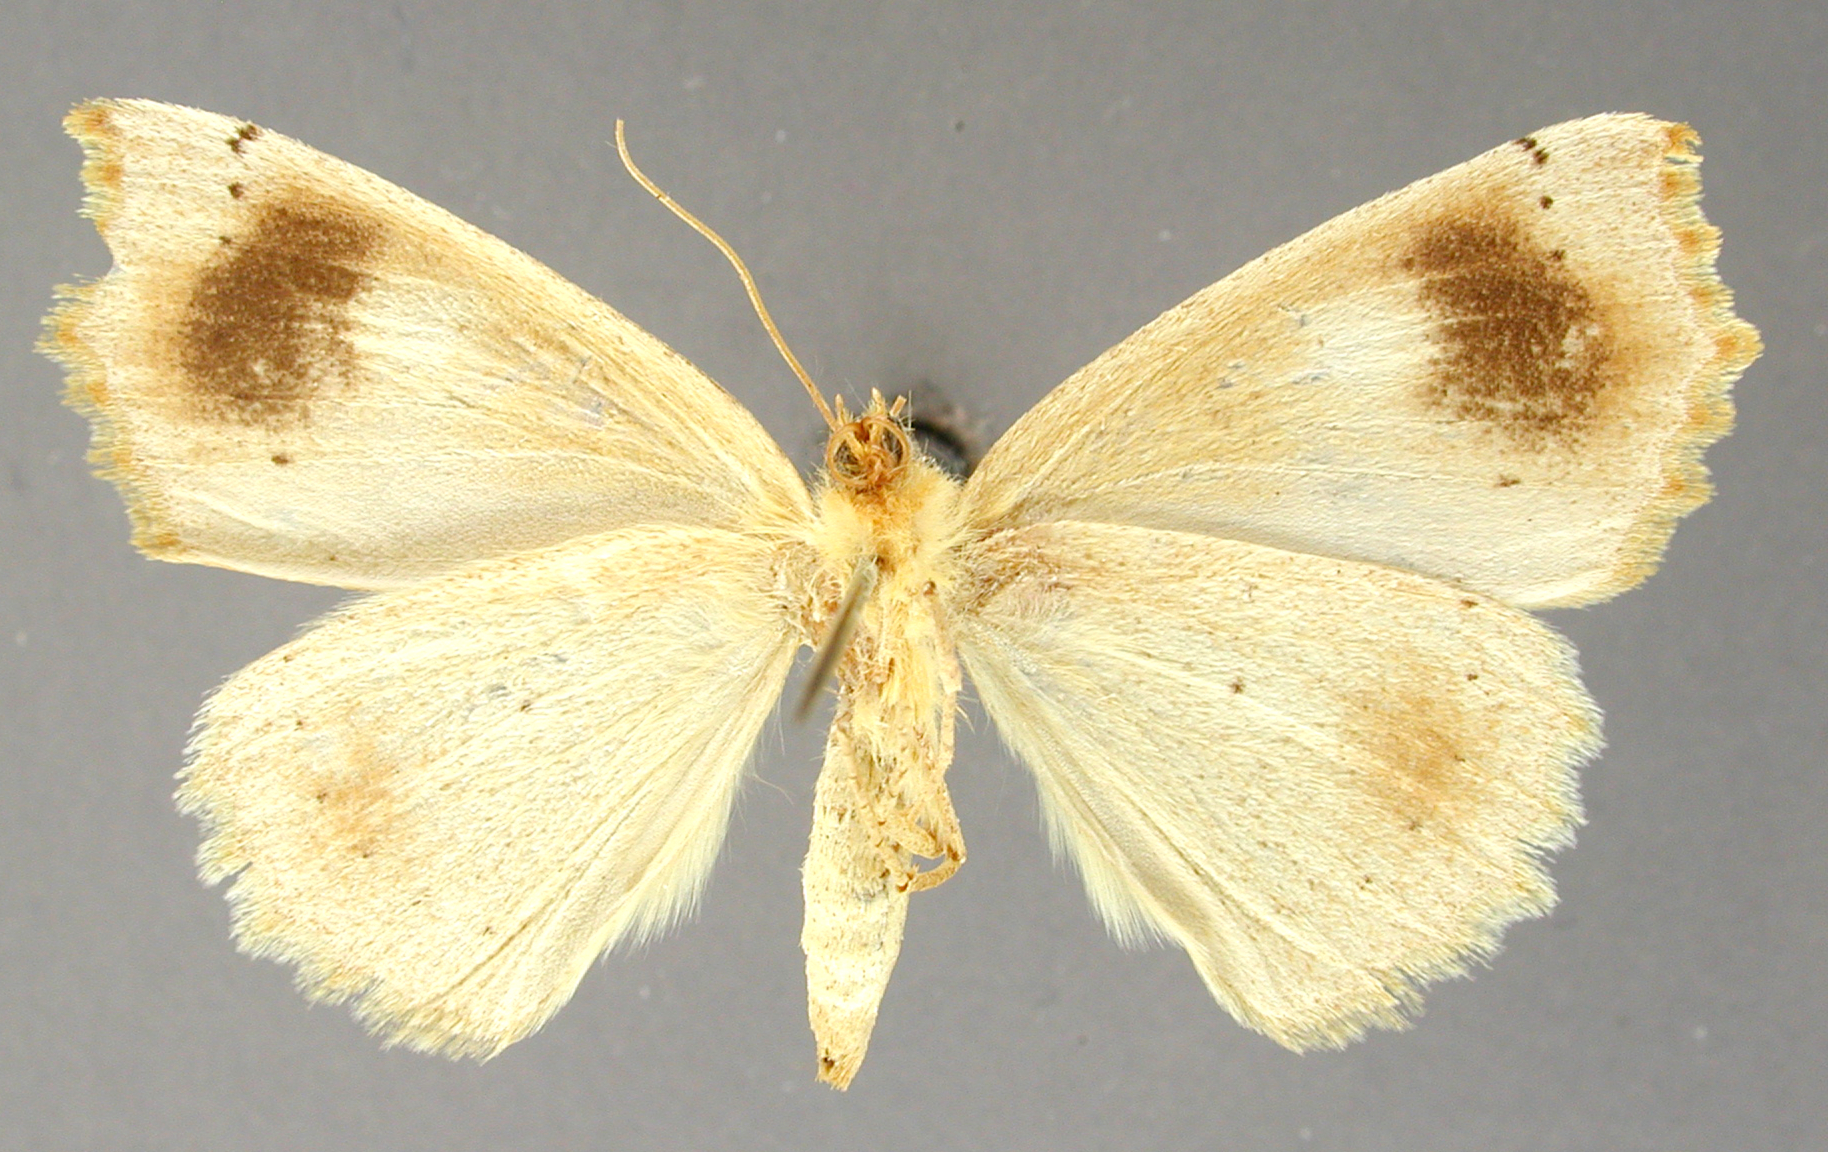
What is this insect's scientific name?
Certima distans
